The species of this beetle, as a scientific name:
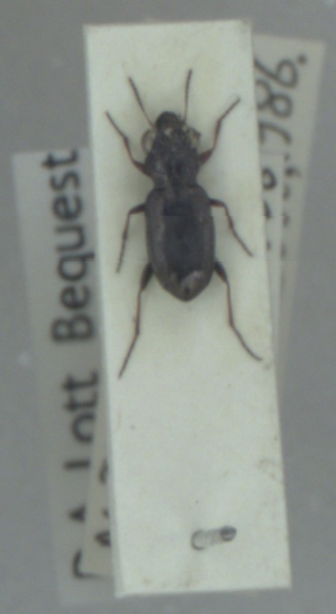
Notiophilus rufipes
